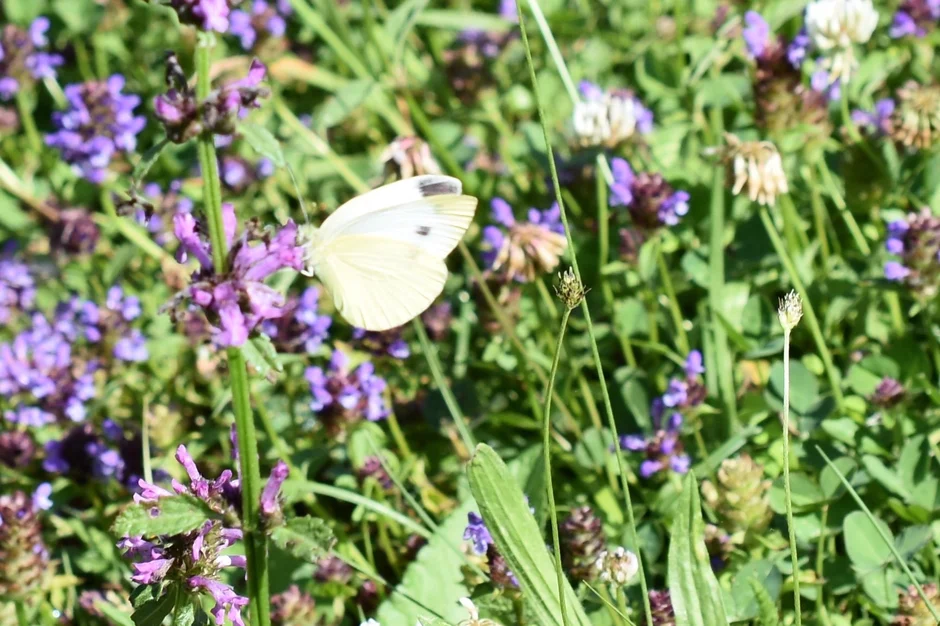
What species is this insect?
Pieris mannii
